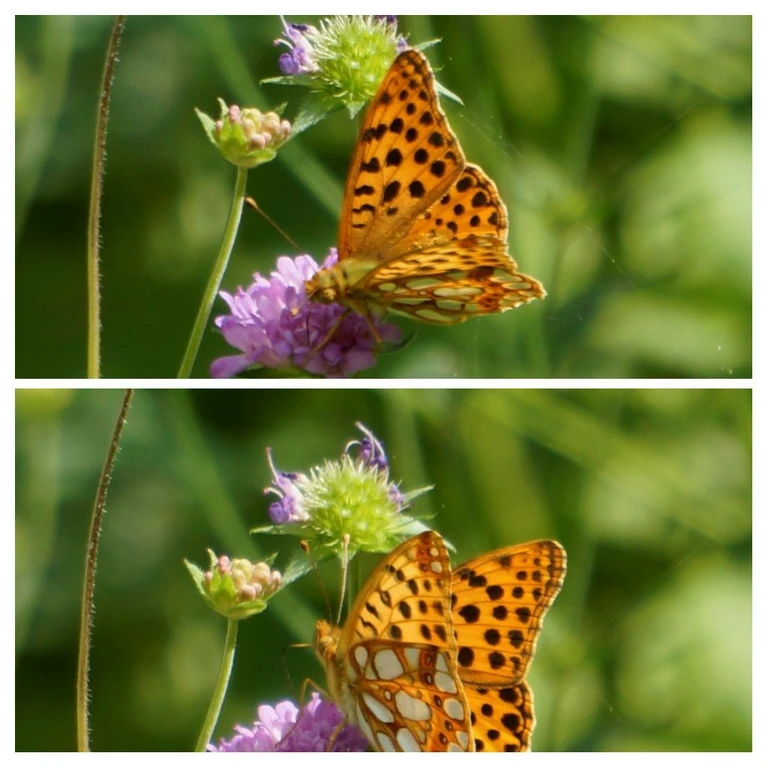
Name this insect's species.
Issoria lathonia
